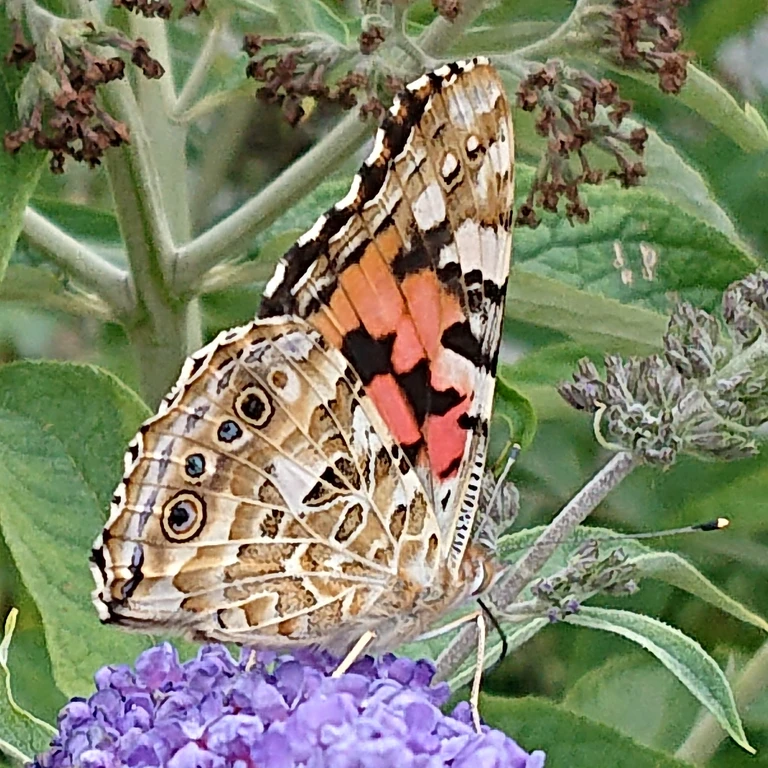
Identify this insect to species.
Vanessa cardui
